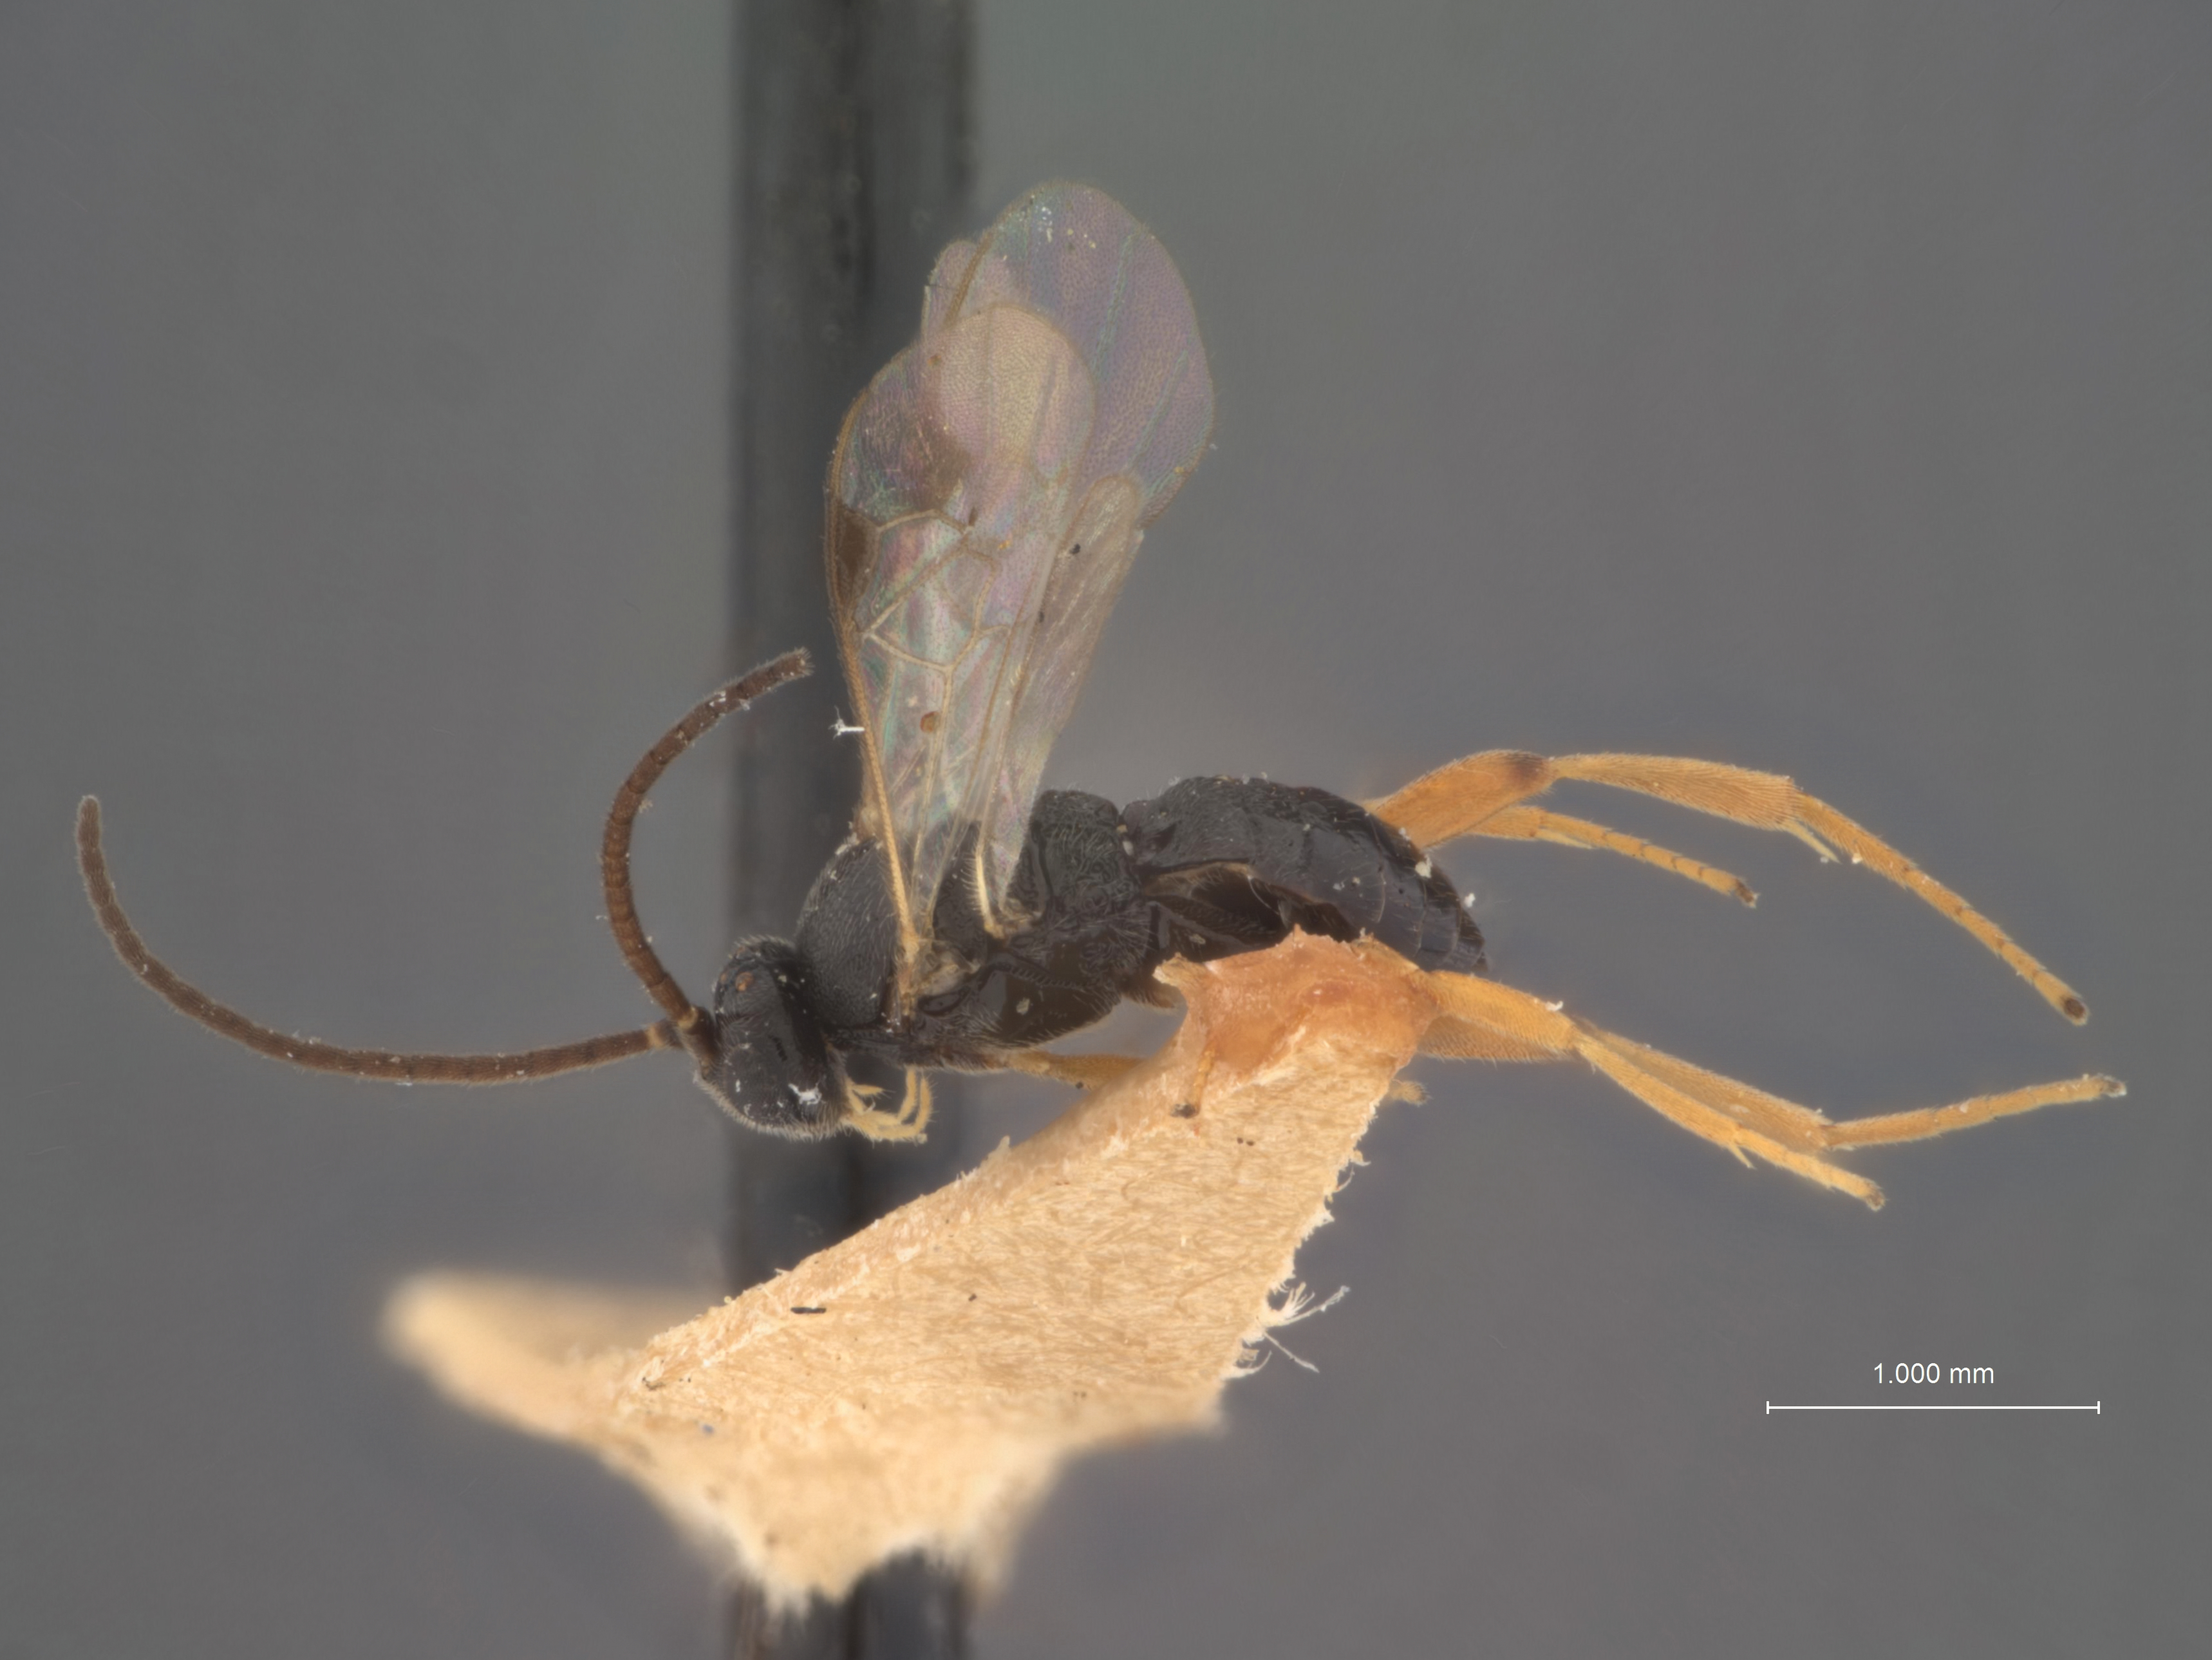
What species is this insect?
Apanteles prenidis
